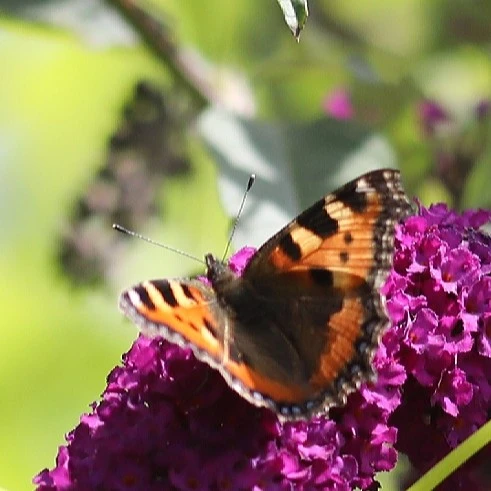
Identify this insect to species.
Aglais urticae
